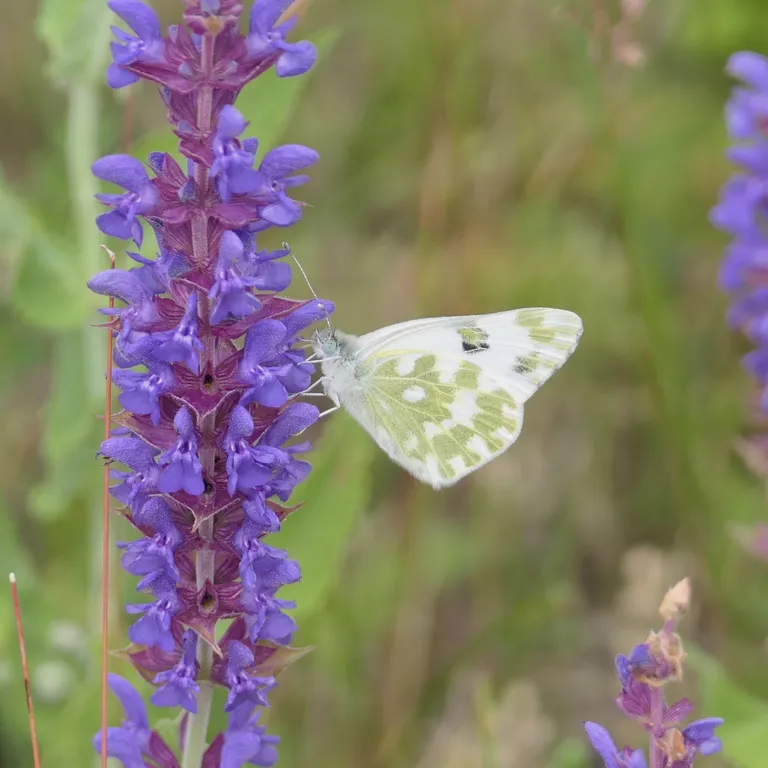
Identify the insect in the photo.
Pontia edusa
